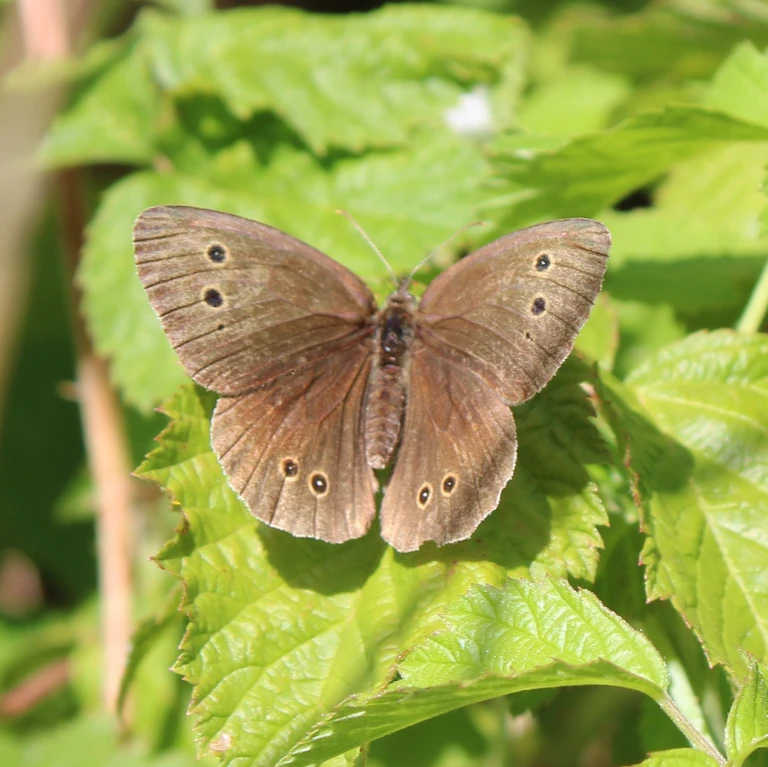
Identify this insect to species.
Aphantopus hyperantus
